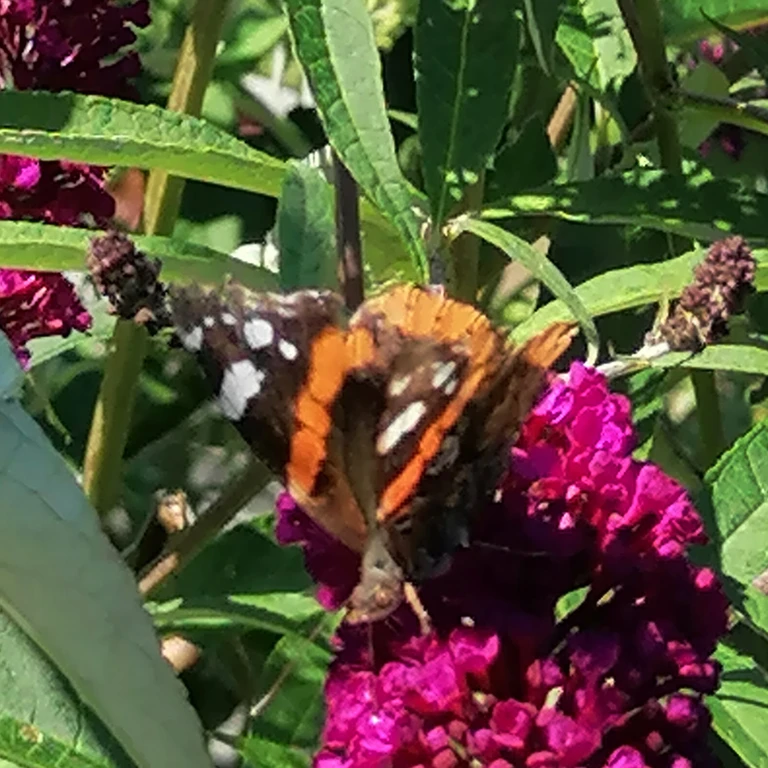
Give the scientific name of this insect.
Vanessa atalanta
